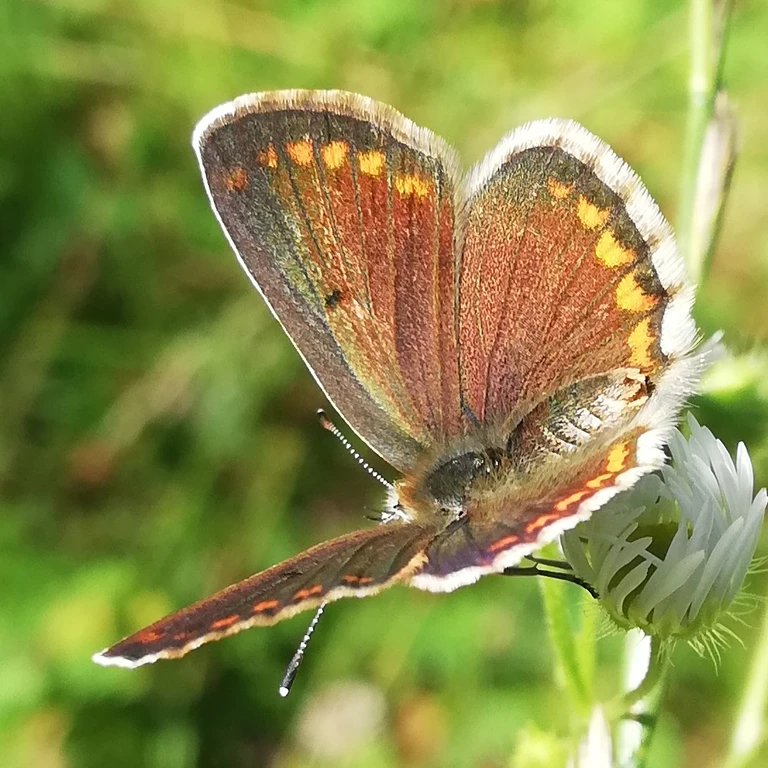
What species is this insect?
Aricia agestis/artaxerxes
